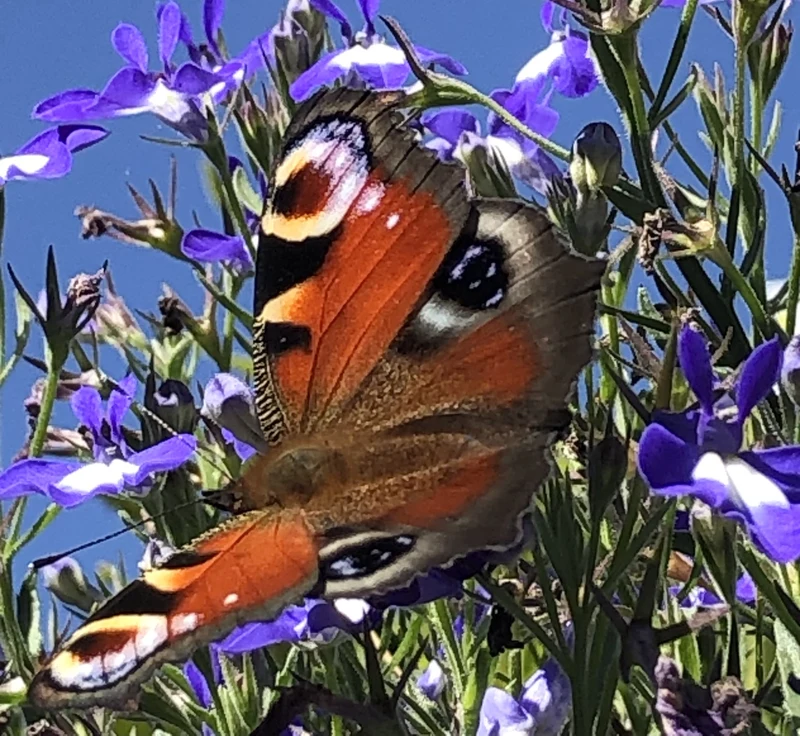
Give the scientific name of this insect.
Aglais io
